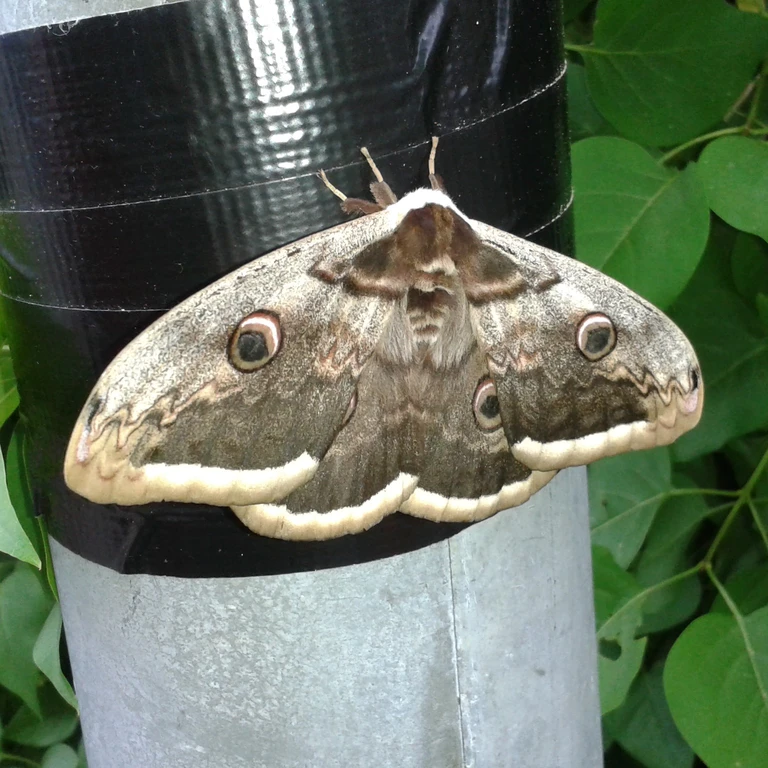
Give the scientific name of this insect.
Saturnia pyri
